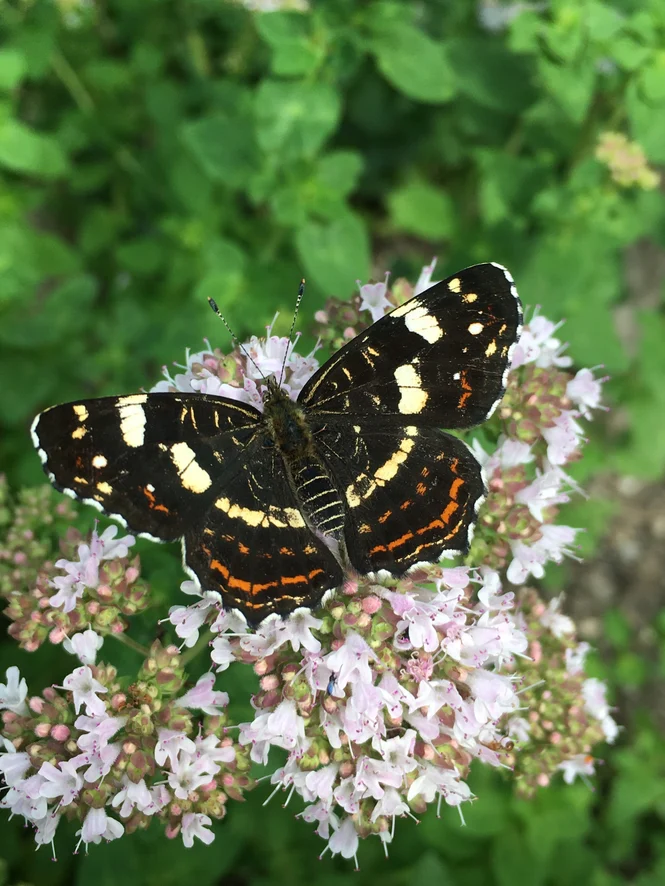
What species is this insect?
Araschnia levana
